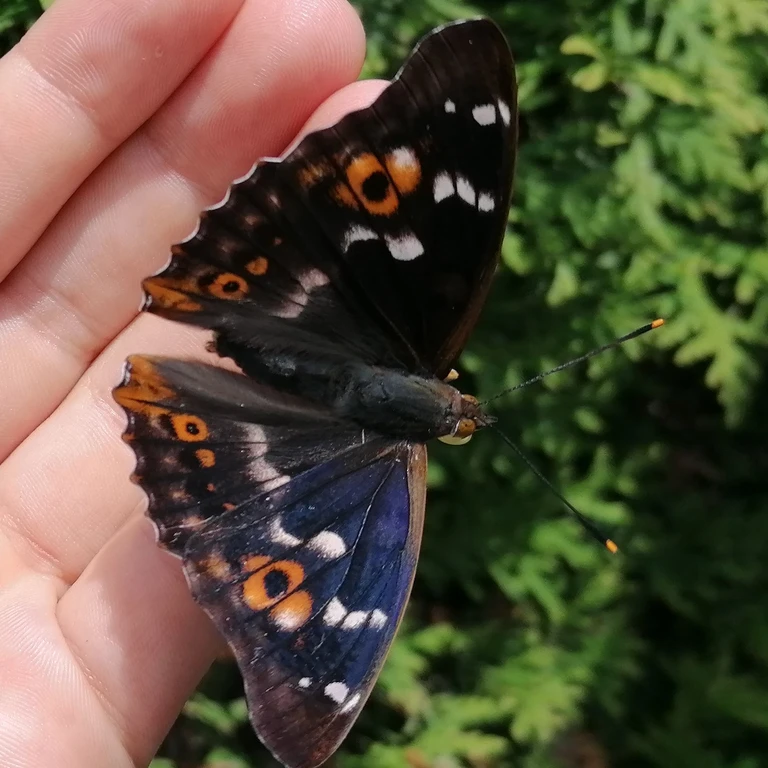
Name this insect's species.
Apatura ilia
